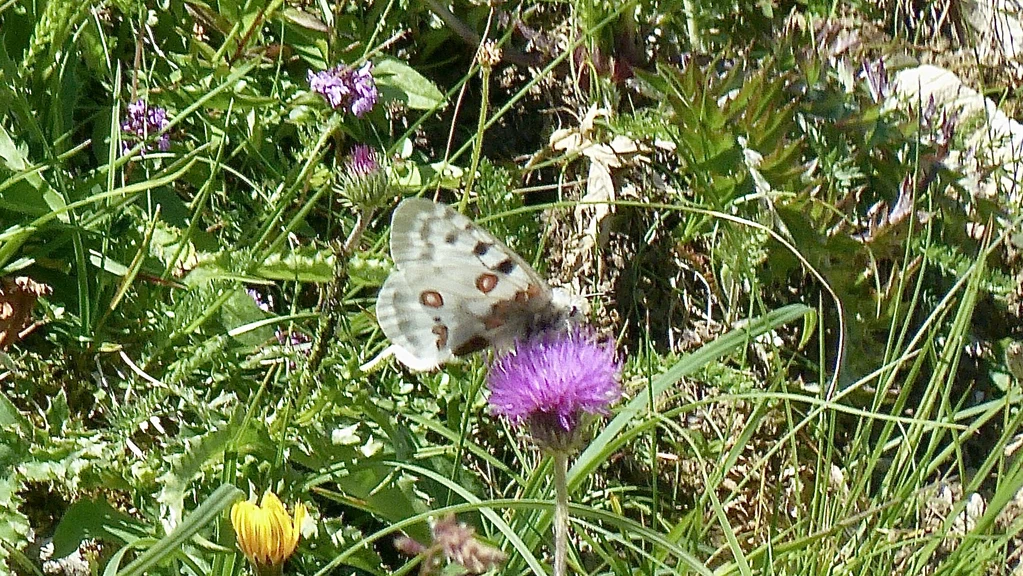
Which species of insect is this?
Parnassius apollo
